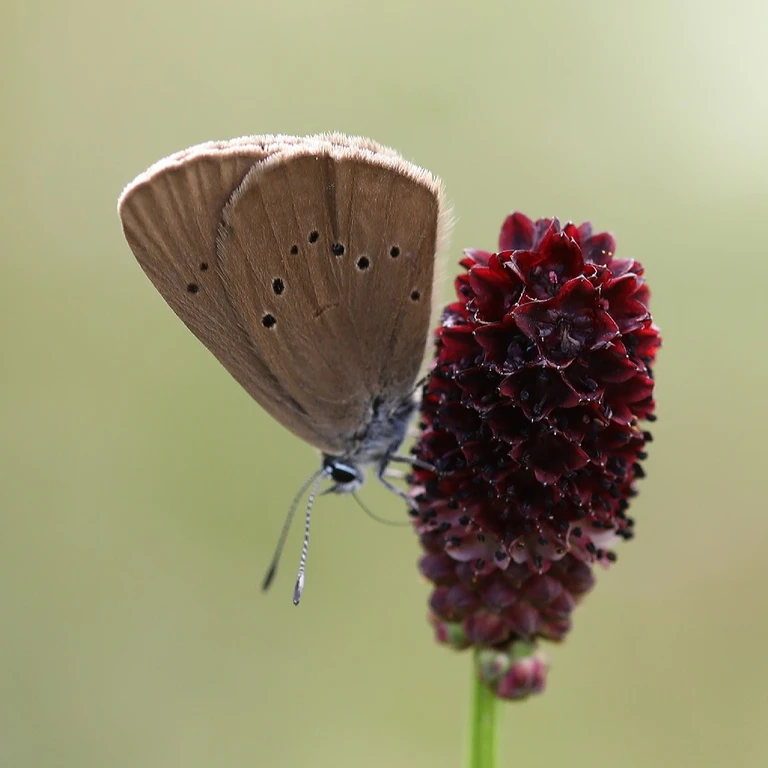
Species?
Phengaris nausithous (also Maculinea nausithous)
